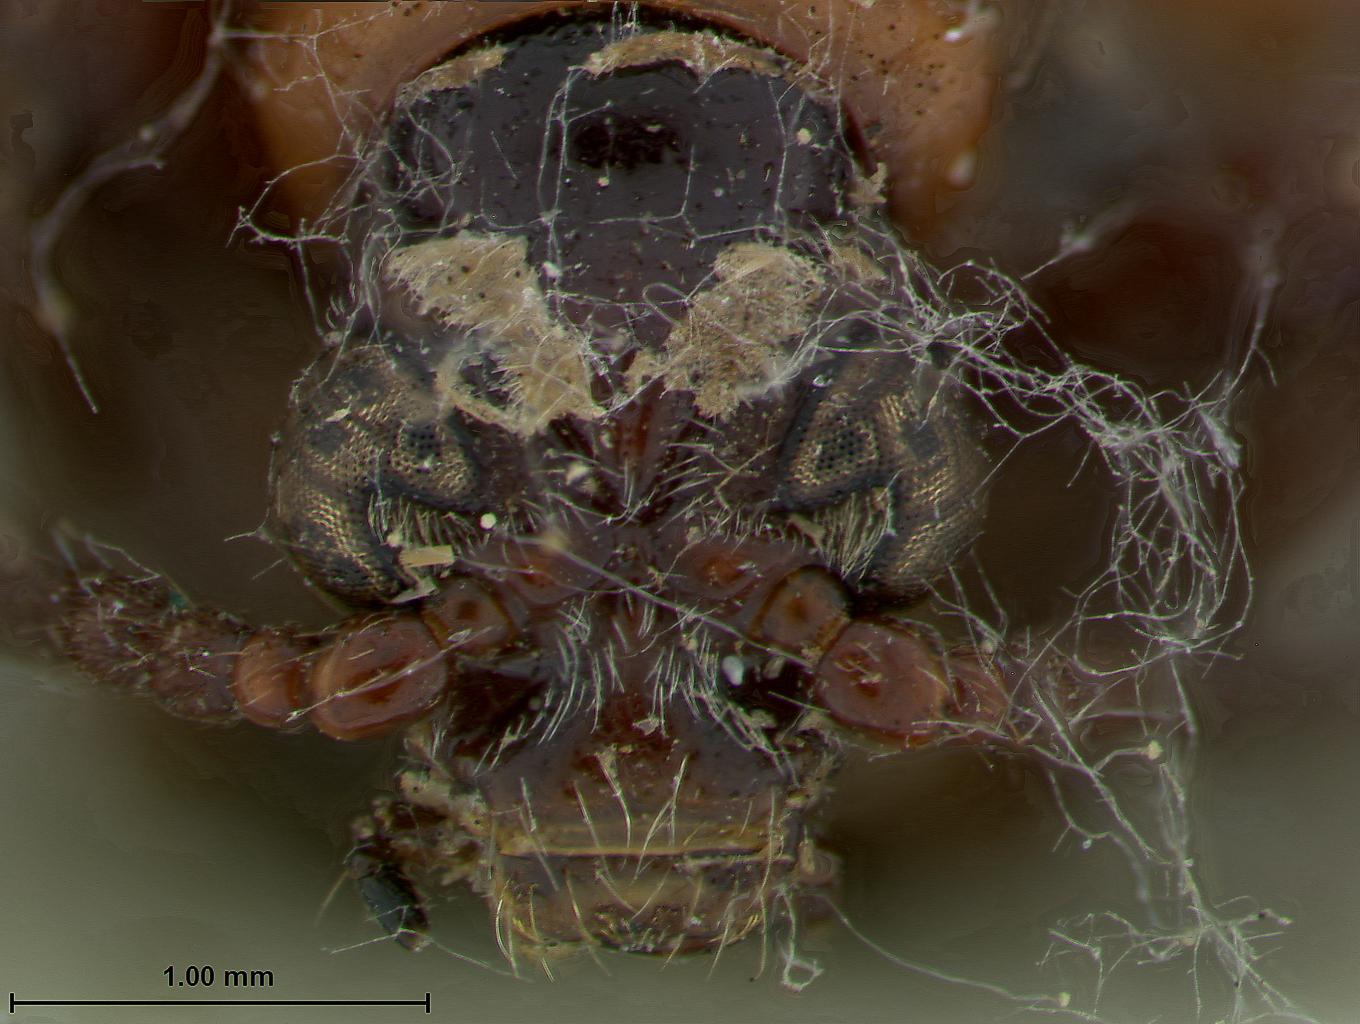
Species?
Crioceris fasciatipennis
